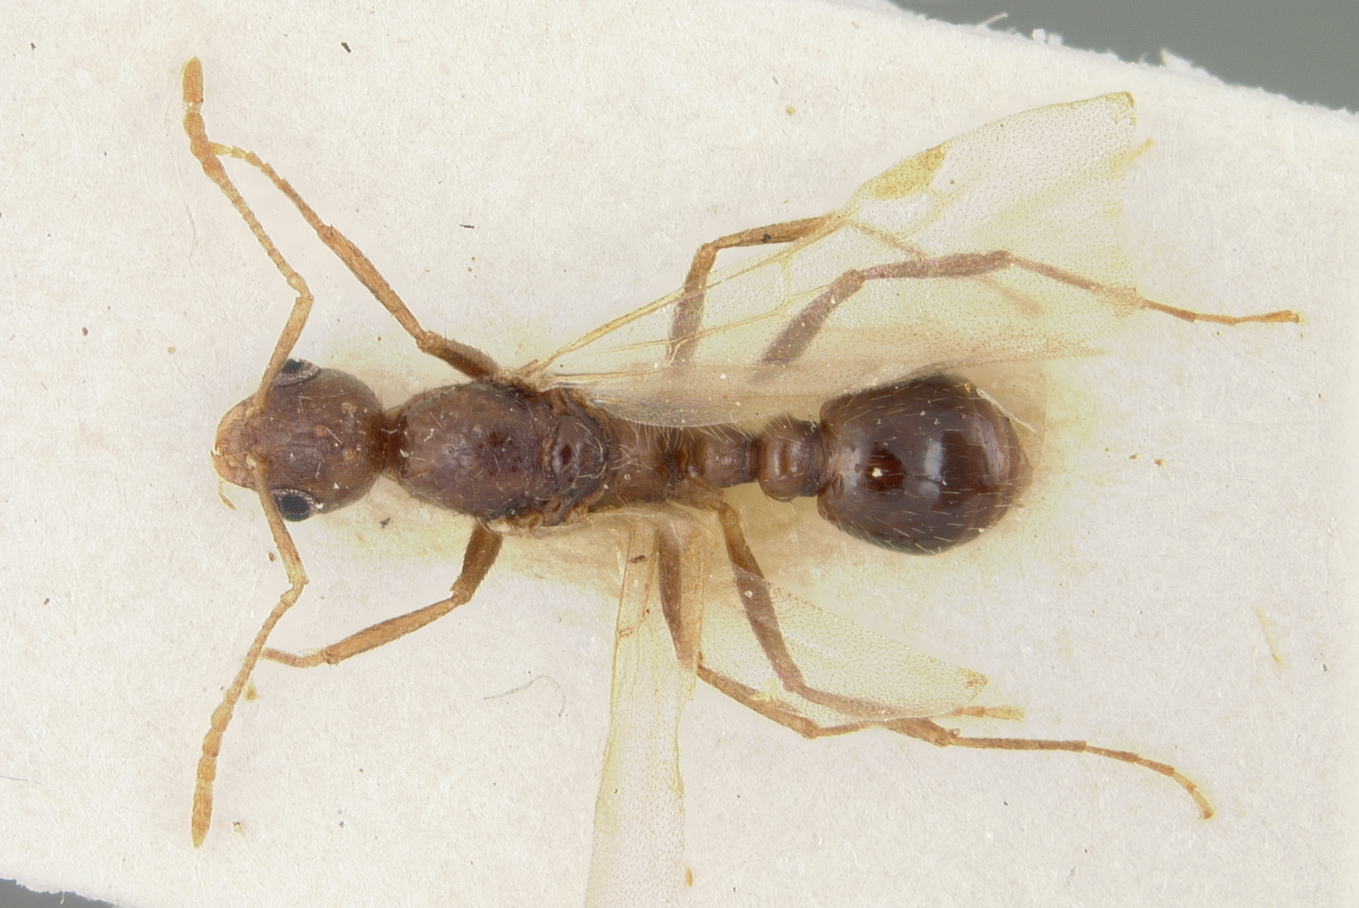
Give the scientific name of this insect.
Chalepoxenus gribodoi
